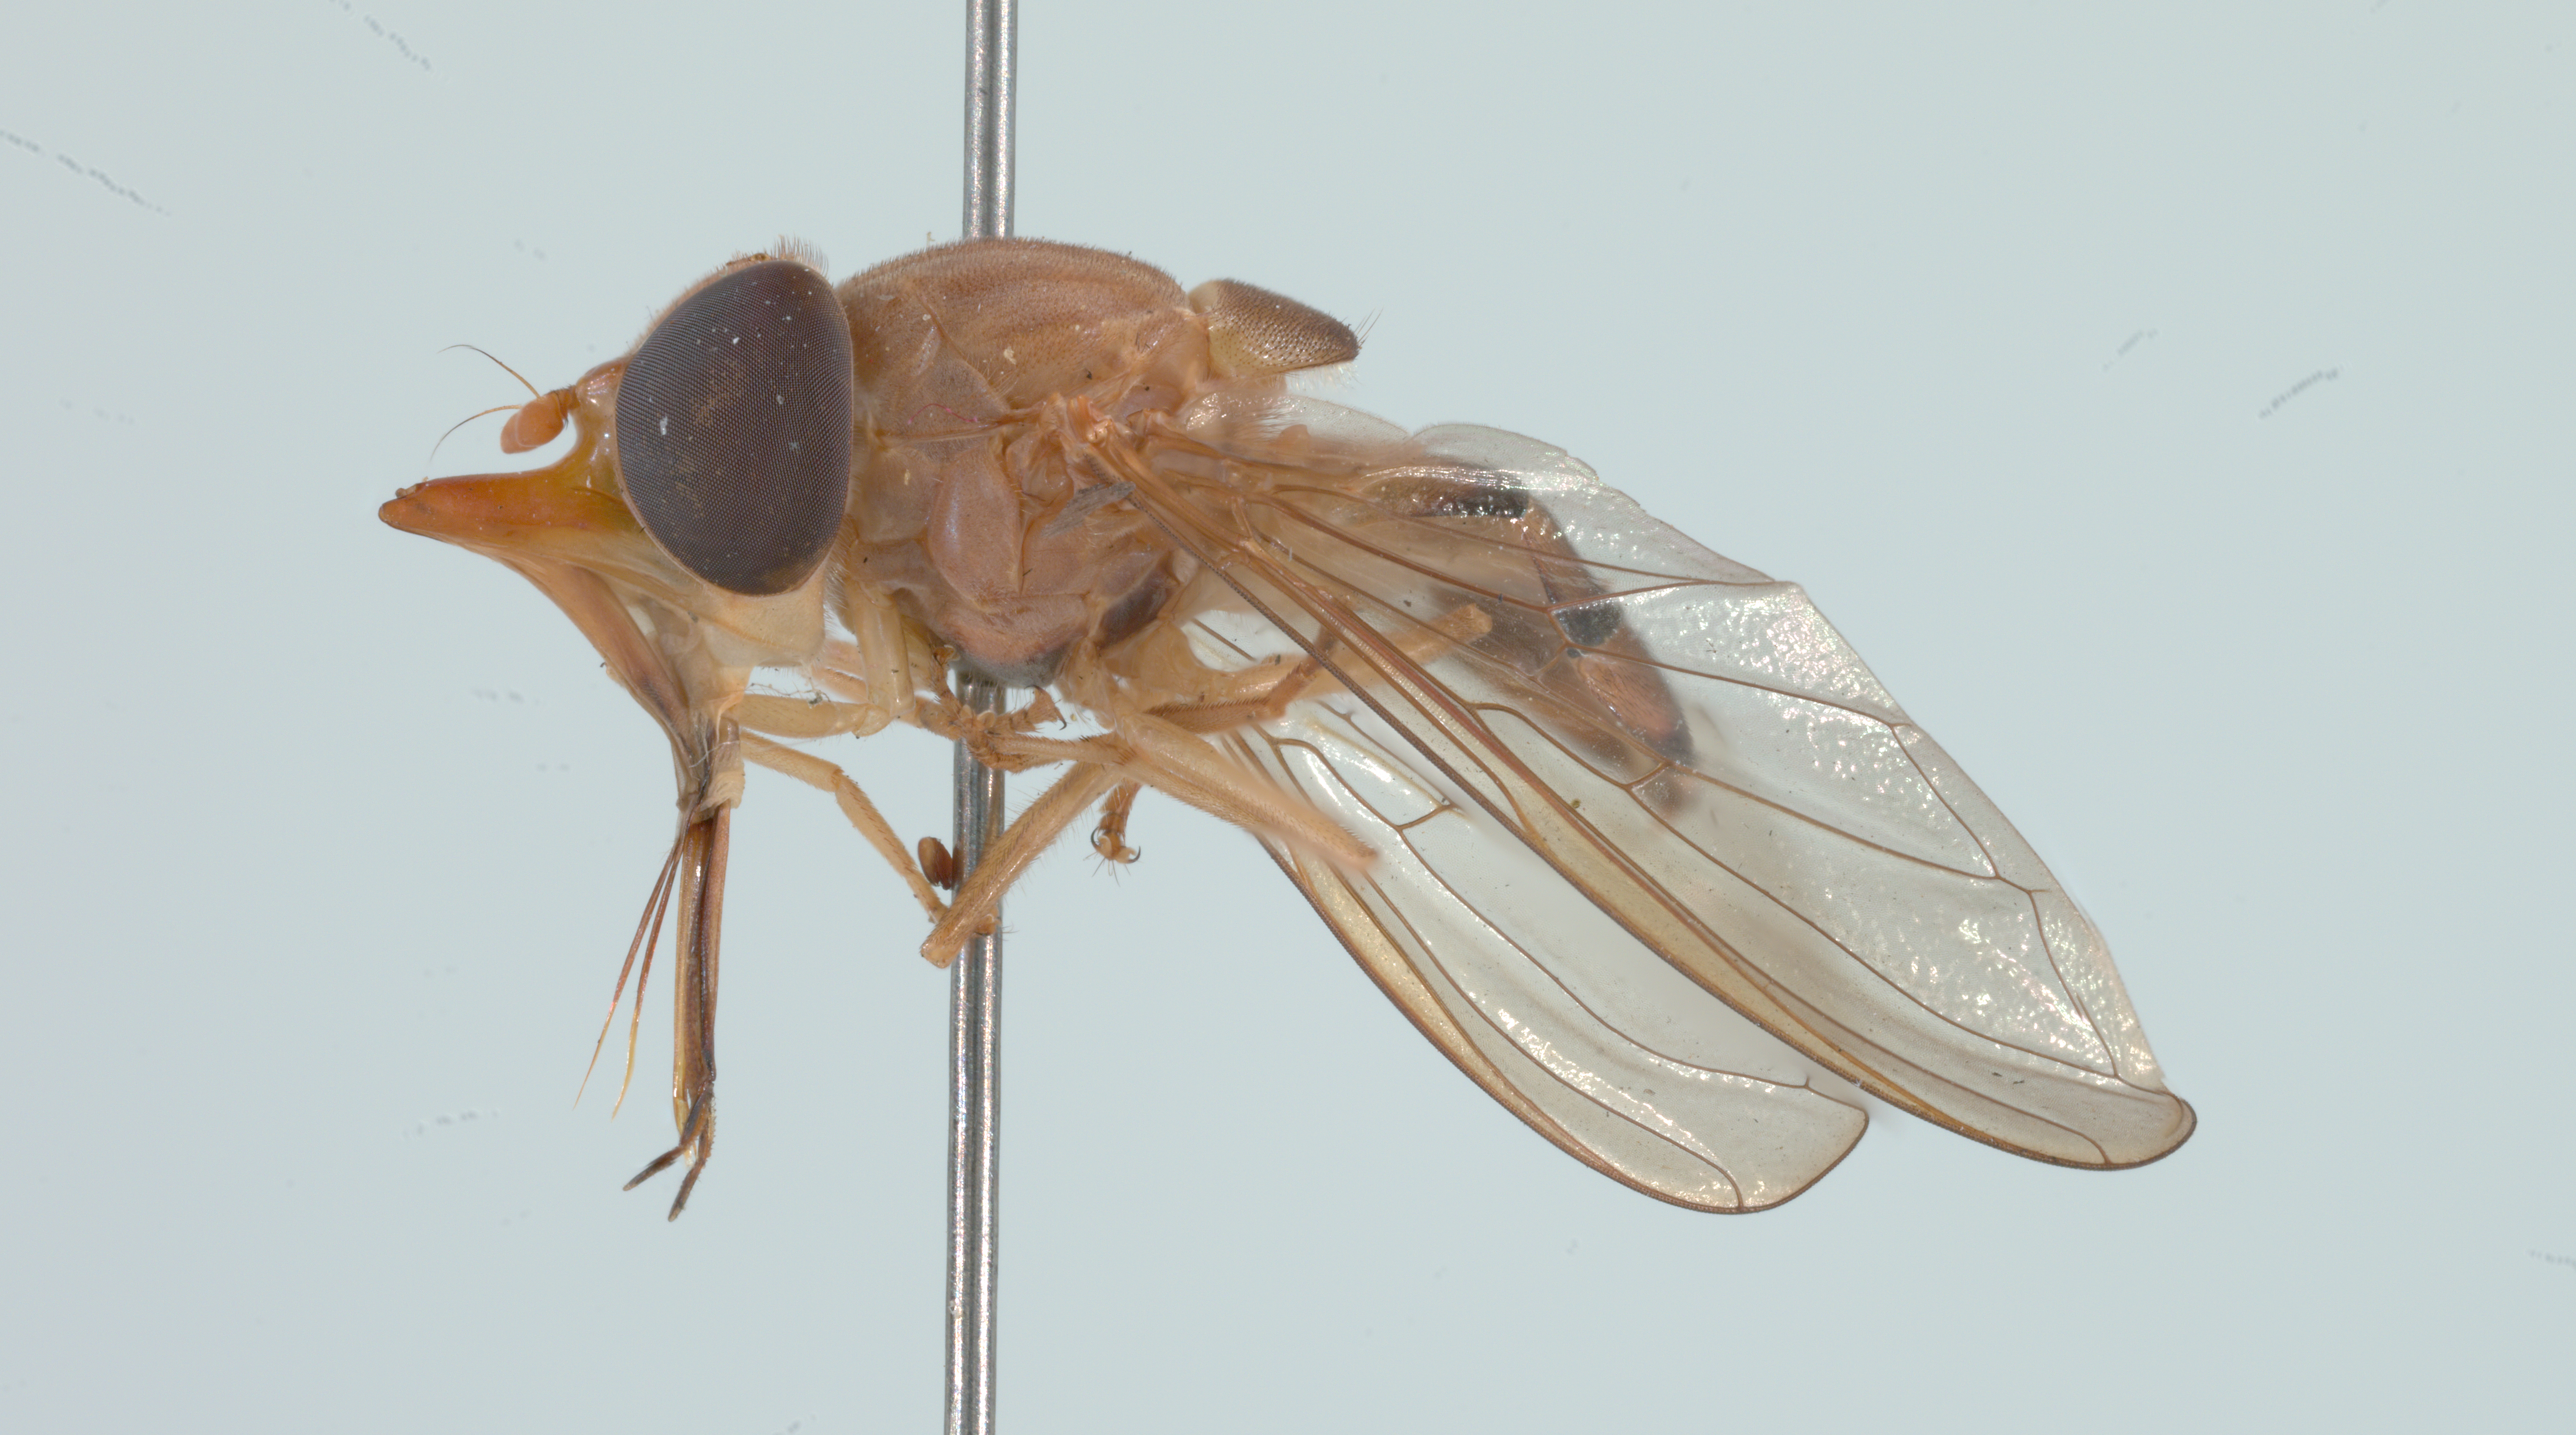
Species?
Rhingia lutea
